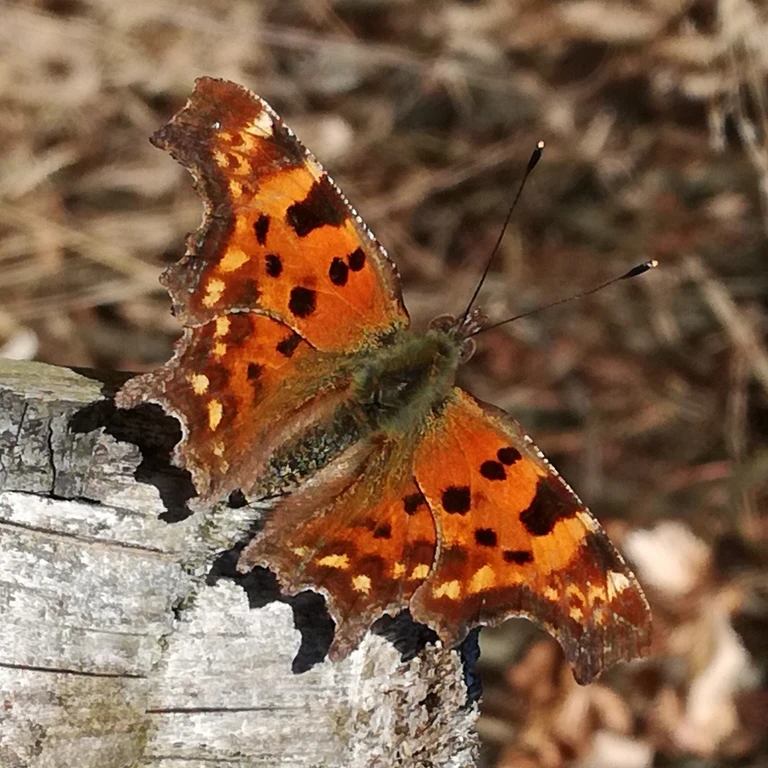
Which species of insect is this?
Polygonia c-album
